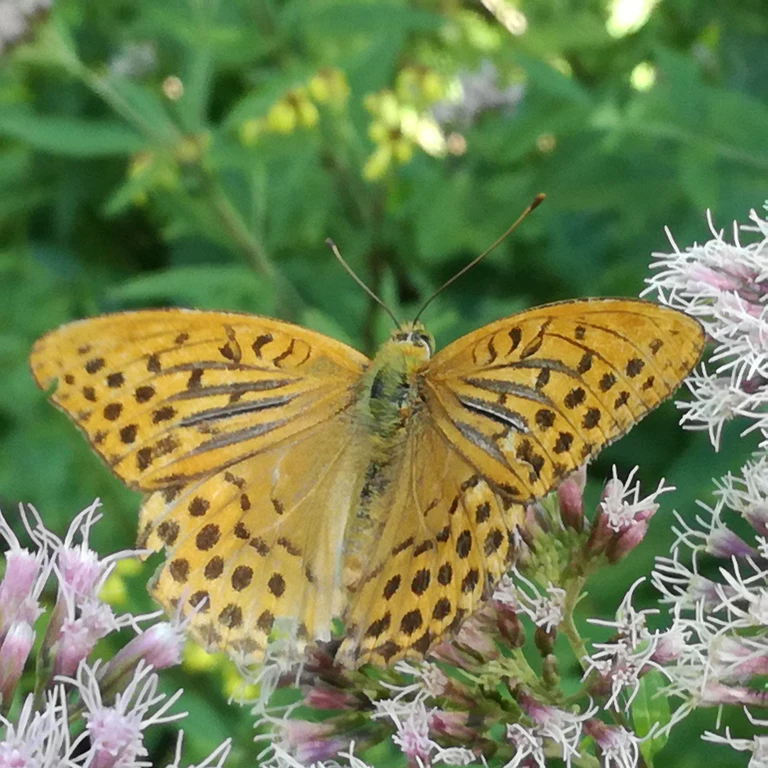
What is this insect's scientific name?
Argynnis paphia
